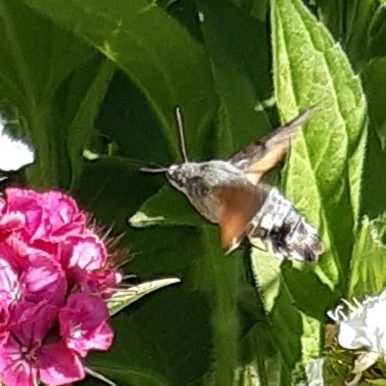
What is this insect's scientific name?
Macroglossum stellatarum
